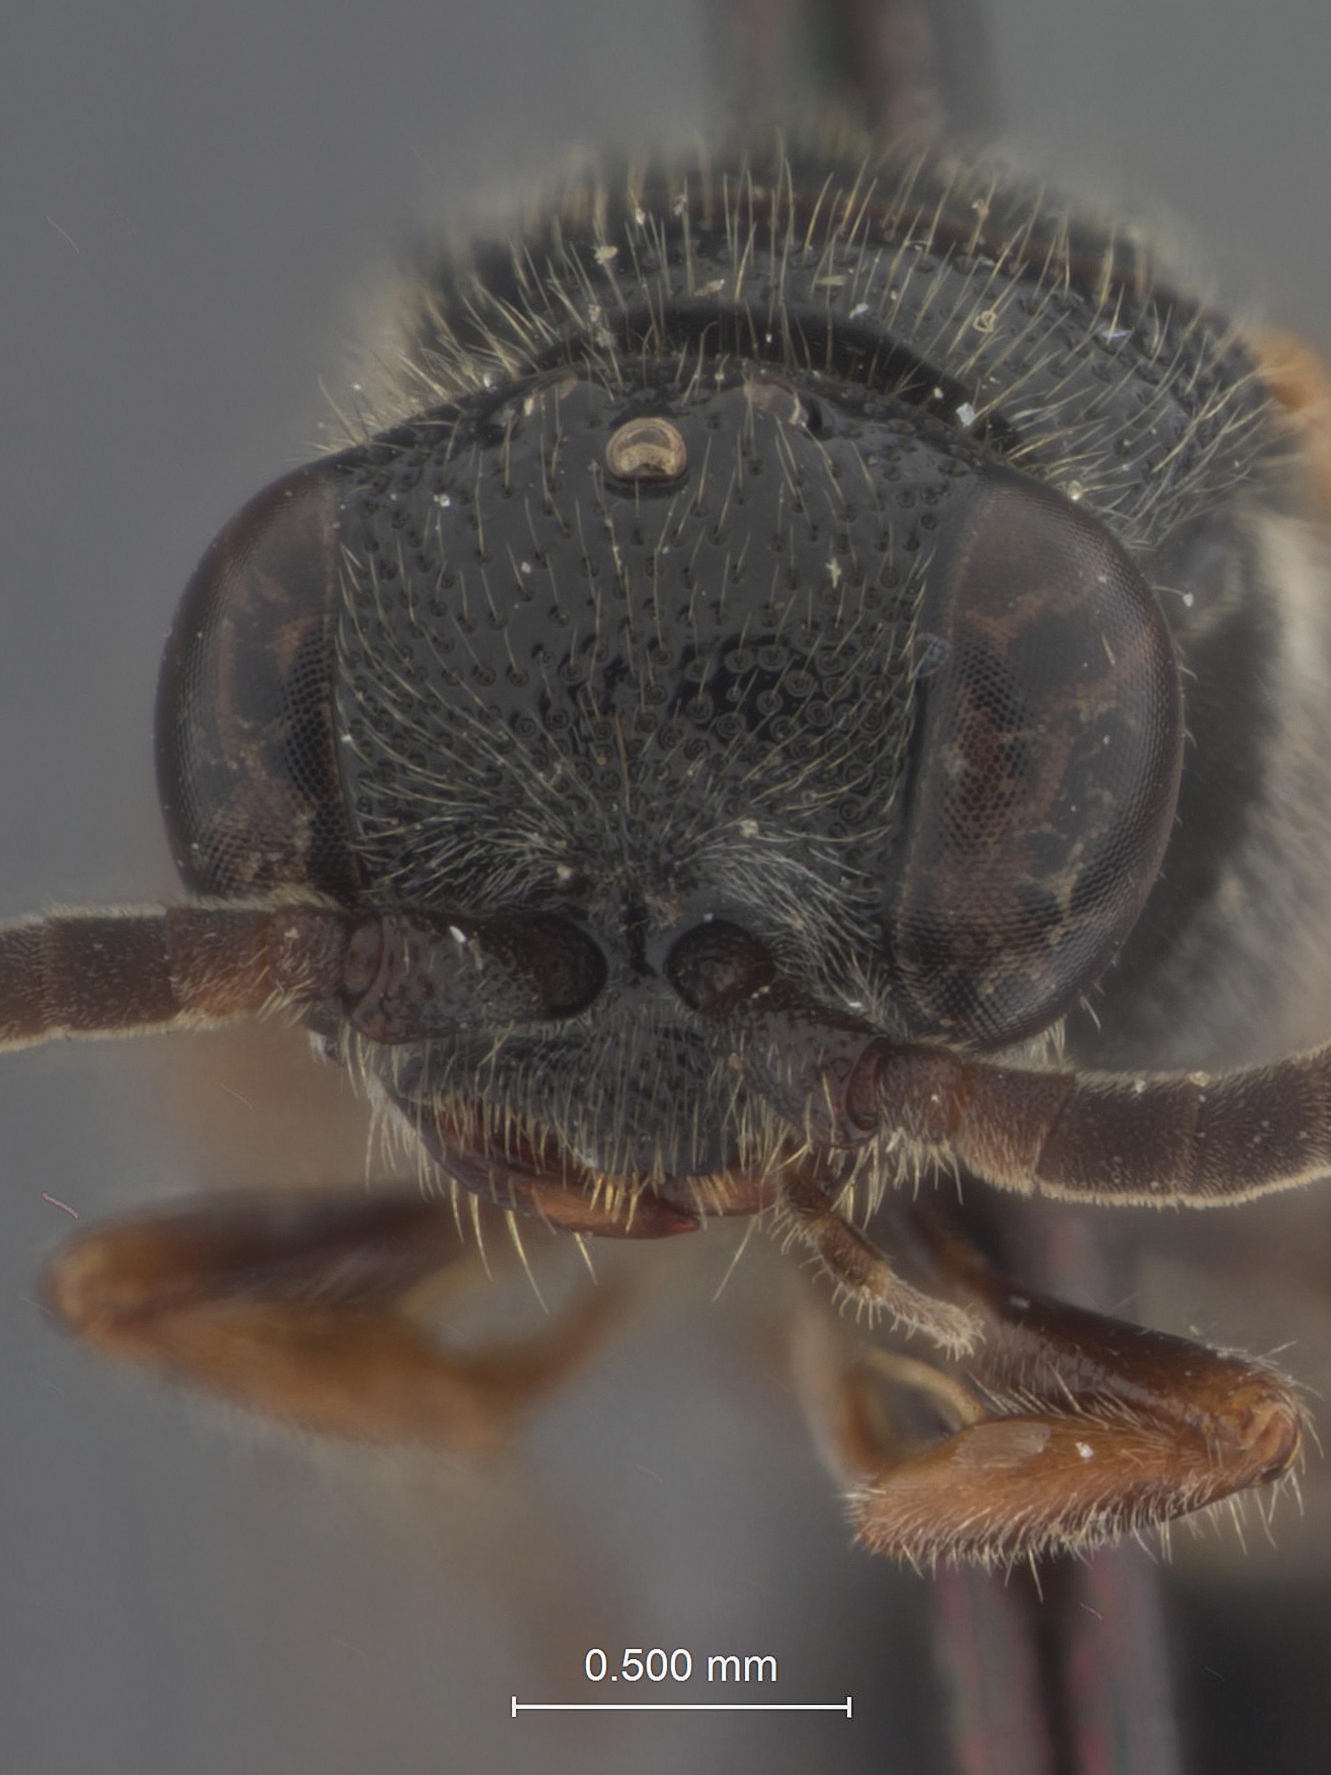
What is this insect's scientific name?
Tiphia lucida
